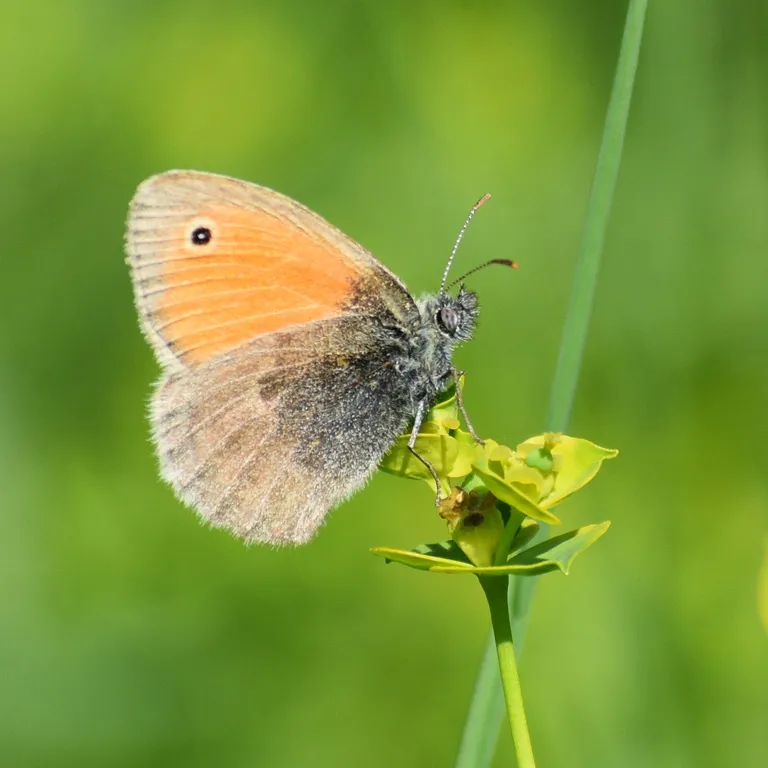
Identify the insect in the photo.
Coenonympha pamphilus
